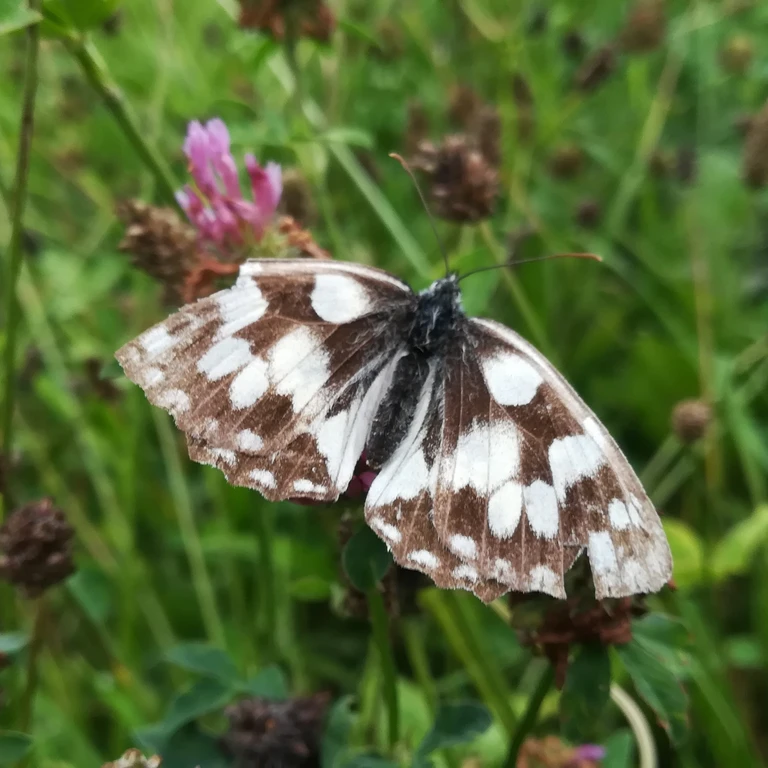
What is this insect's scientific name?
Melanargia galathea
